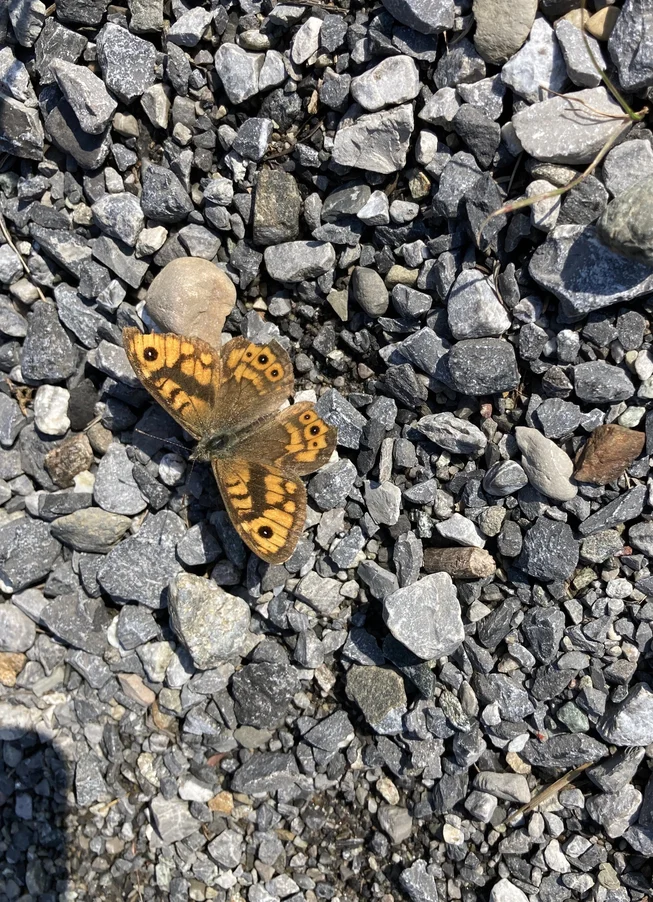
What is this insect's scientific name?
Lasiommata megera (also Pararge megera)
